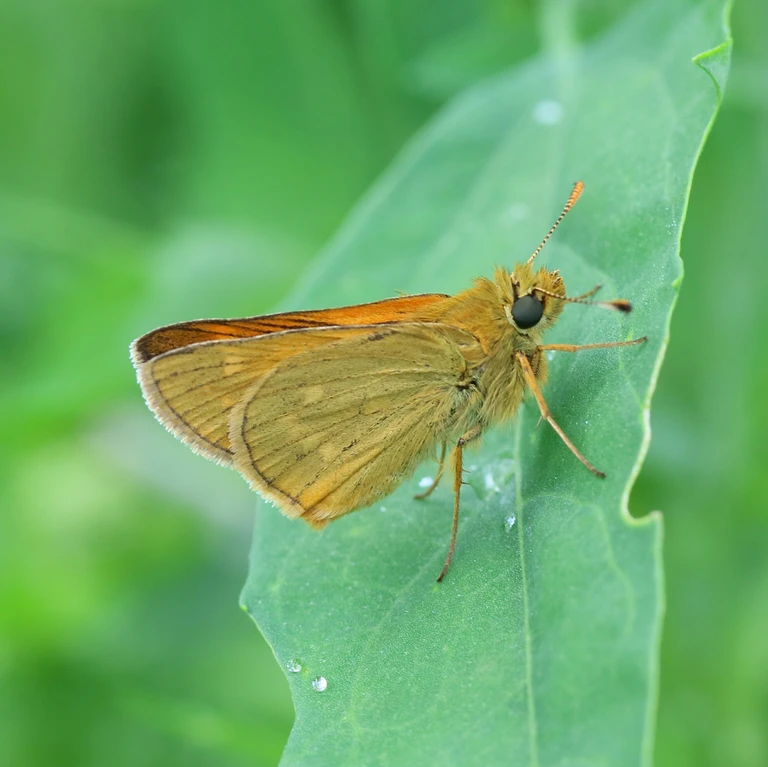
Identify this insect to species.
Ochlodes sylvanus (also Ochlodes venata)
